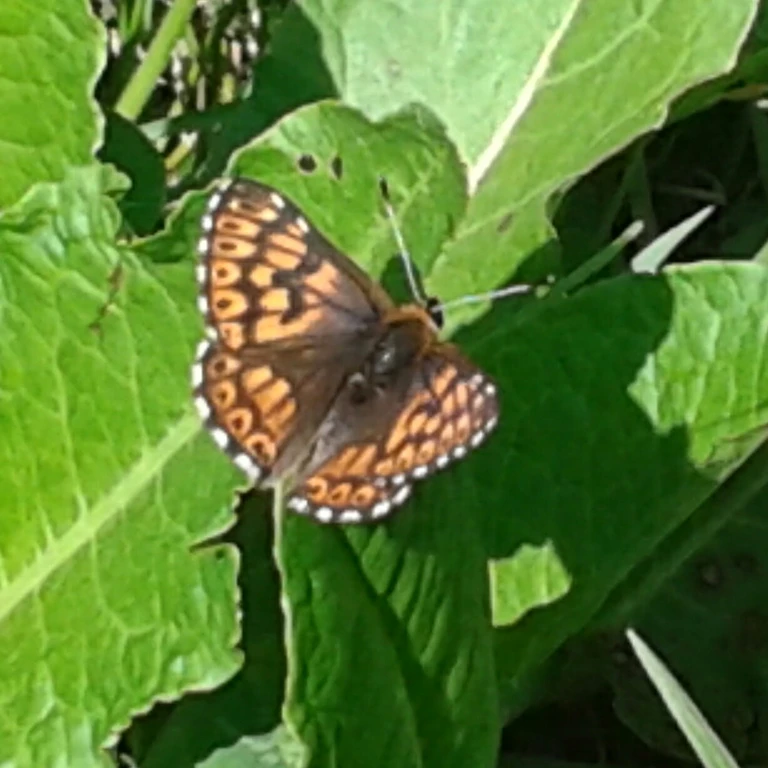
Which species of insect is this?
Hamearis lucina
